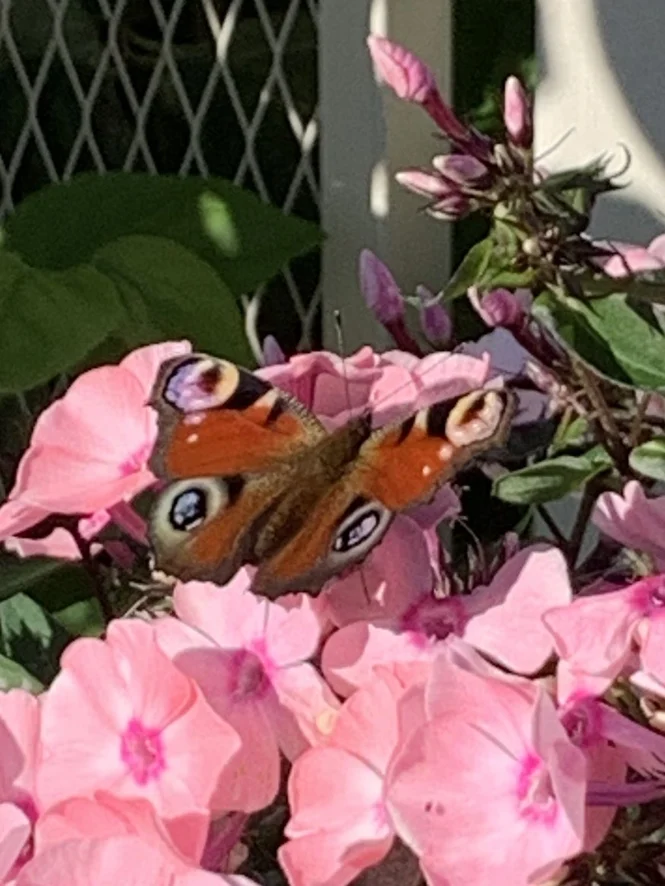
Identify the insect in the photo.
Aglais io
